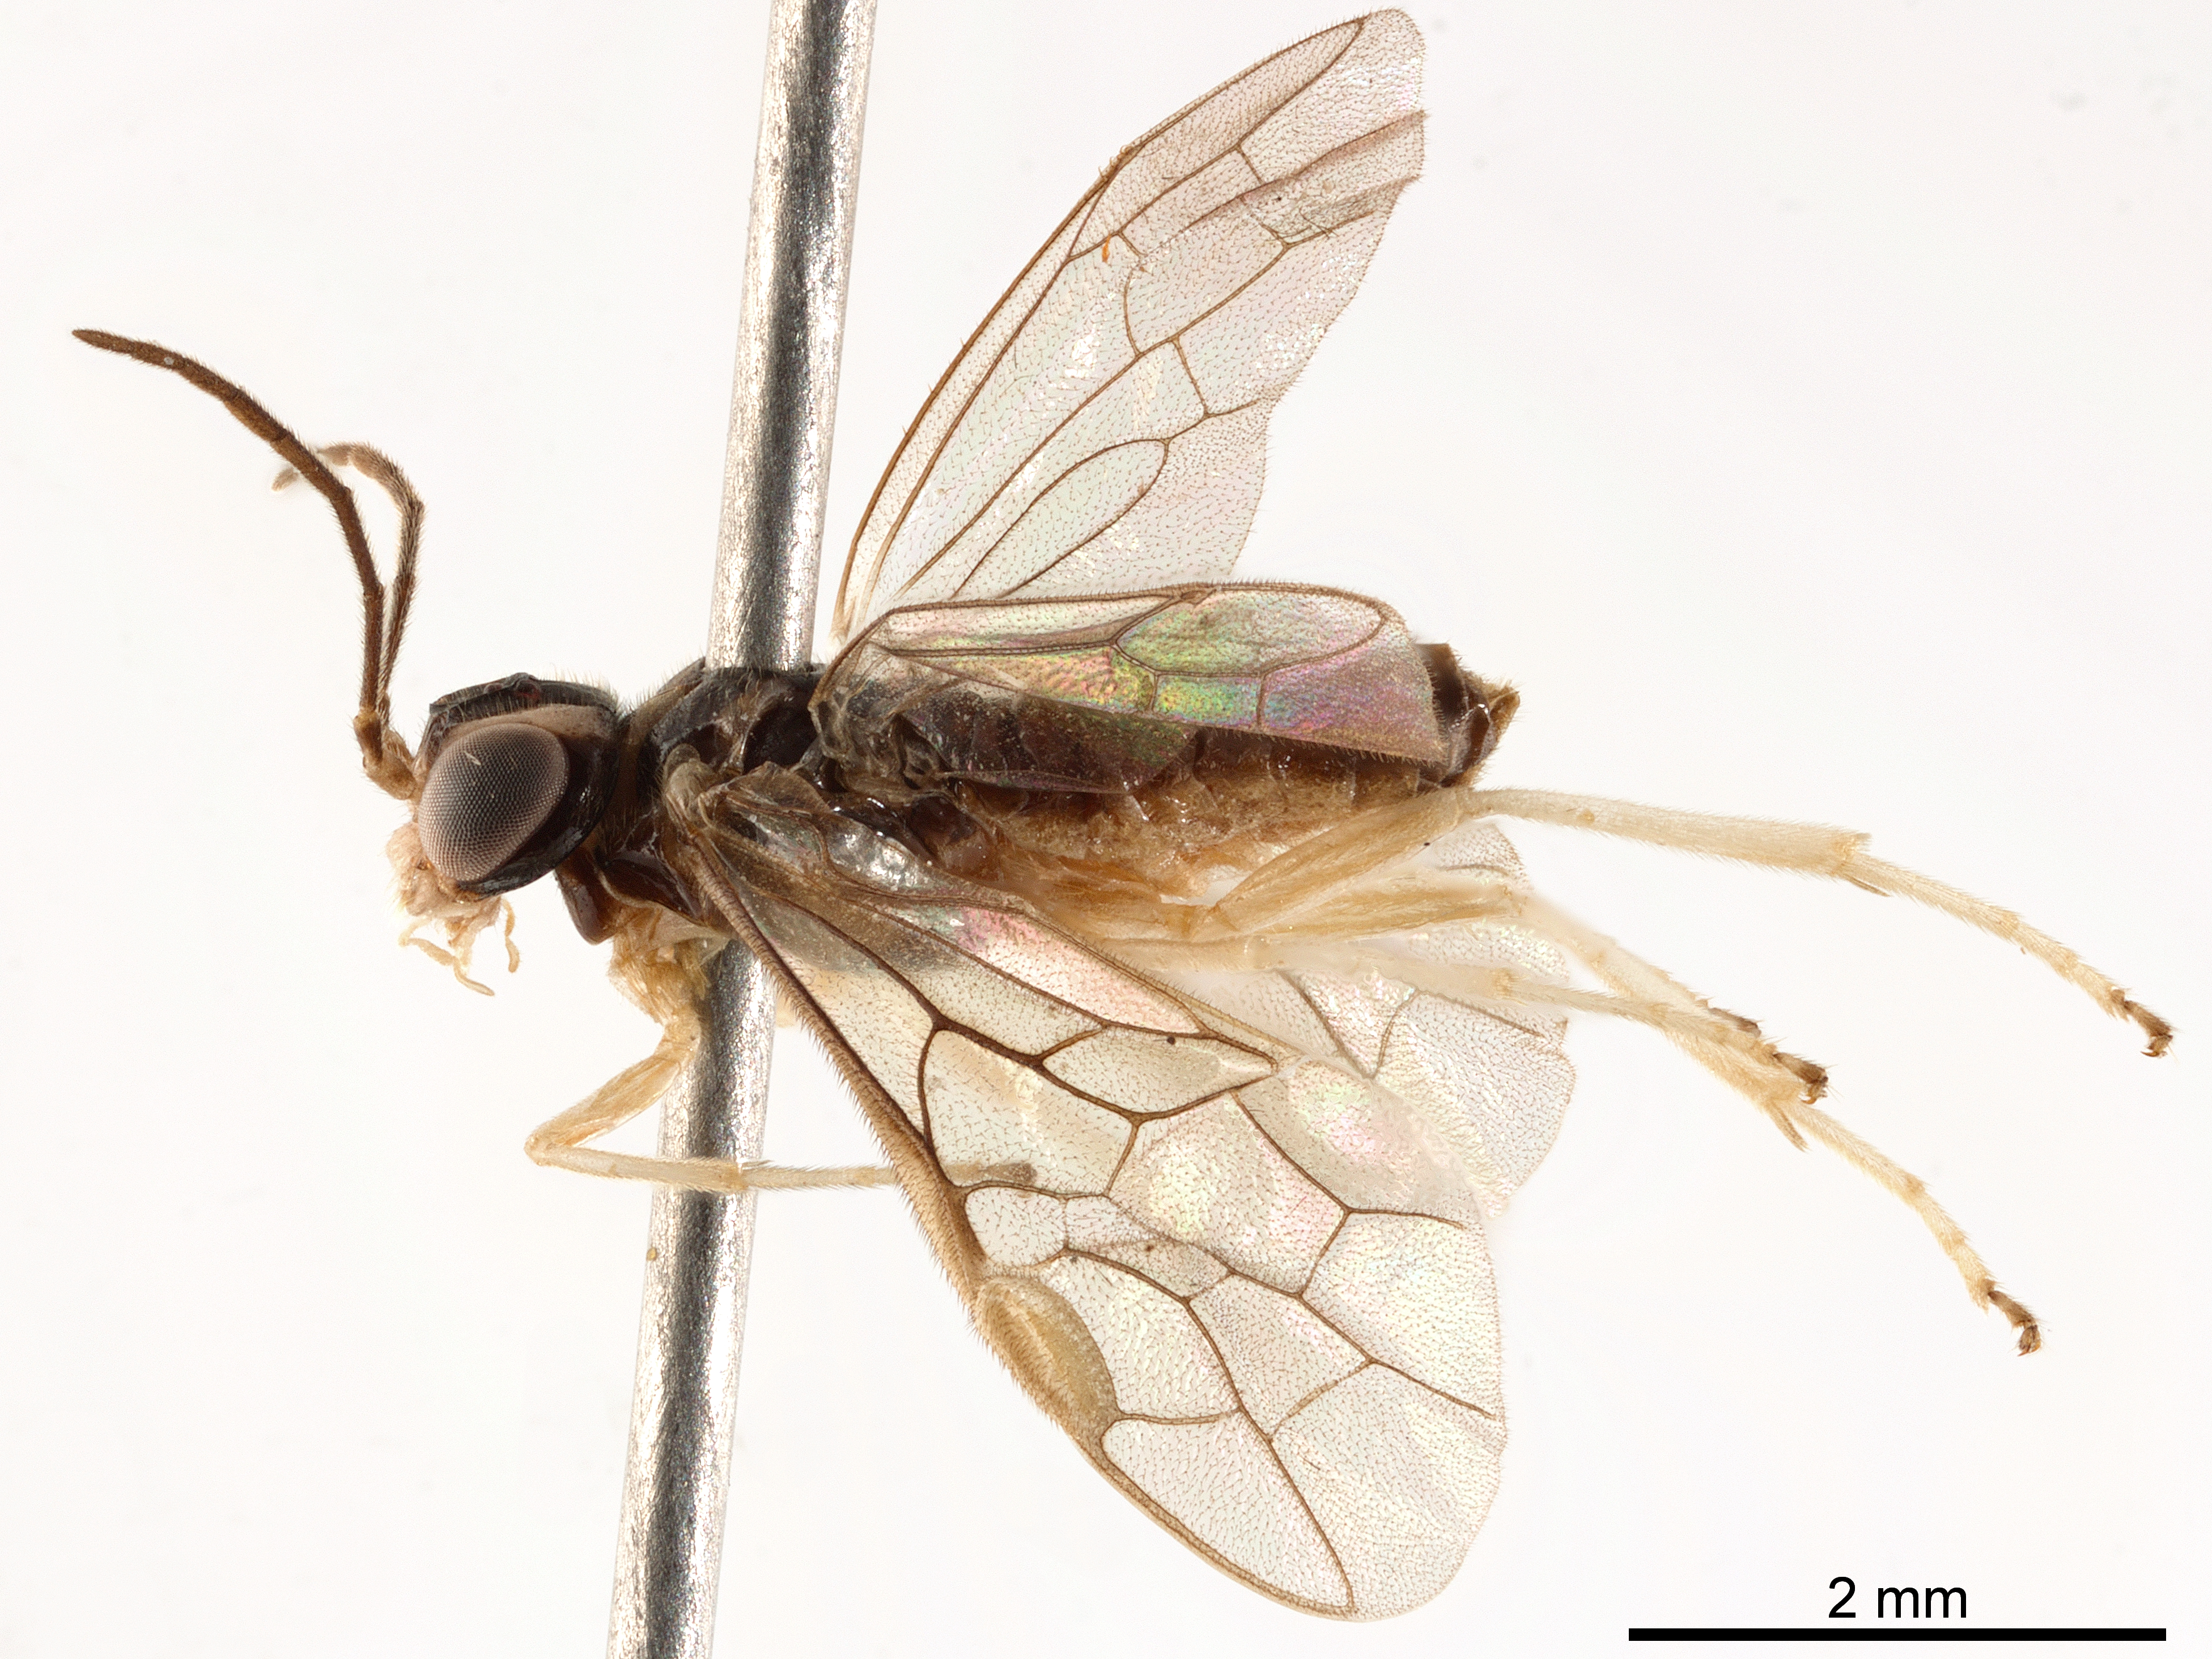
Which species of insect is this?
Abusarbia japonica
